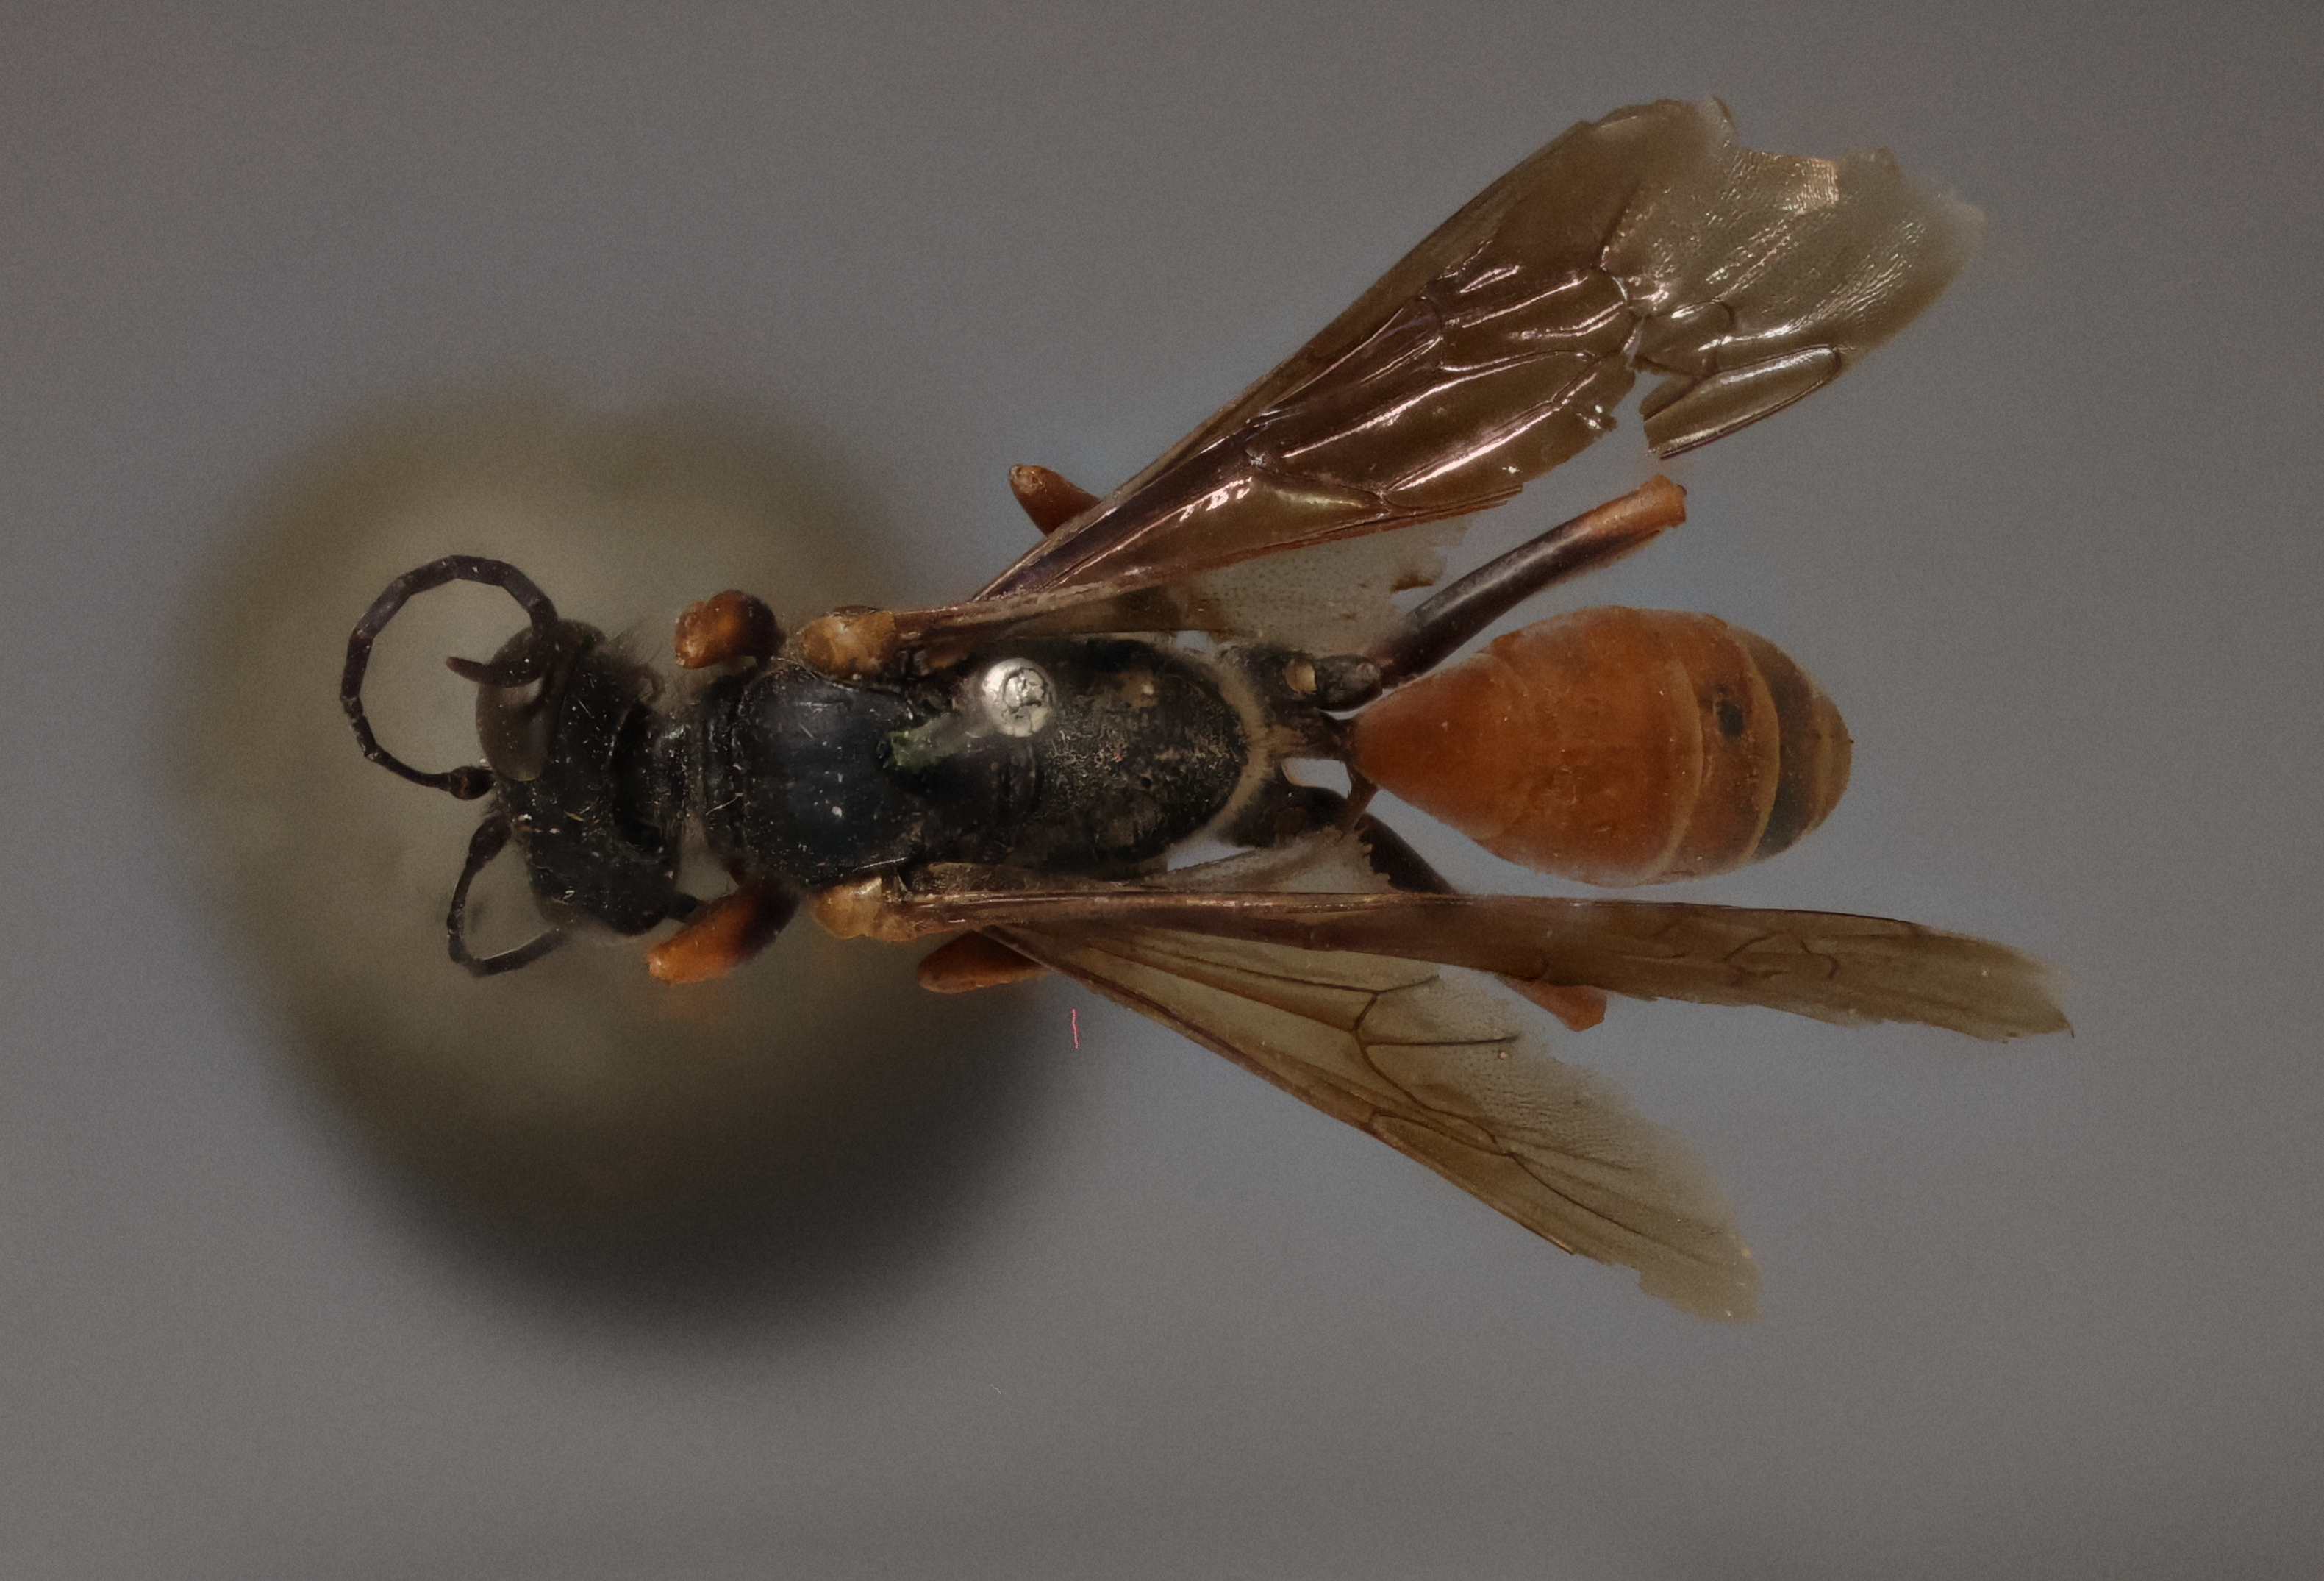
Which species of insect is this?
Chlorion ashmeadi
